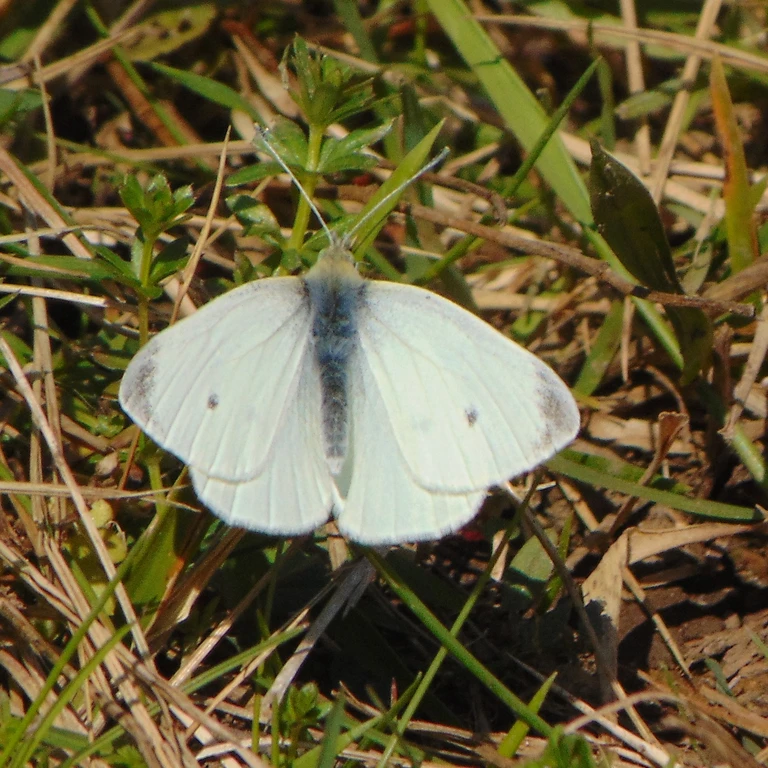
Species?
Pieris rapae
